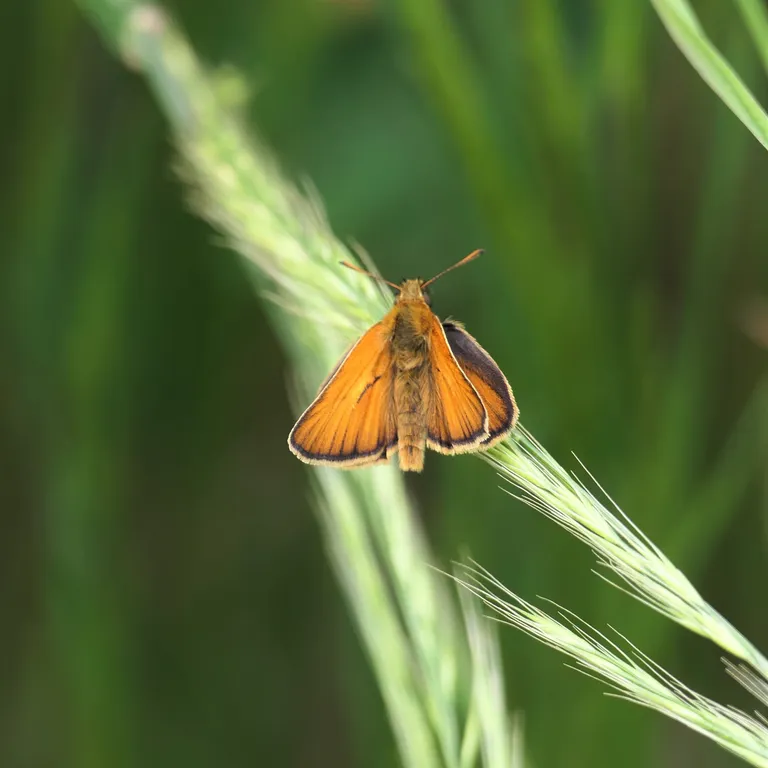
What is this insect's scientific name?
Thymelicus sylvestris
